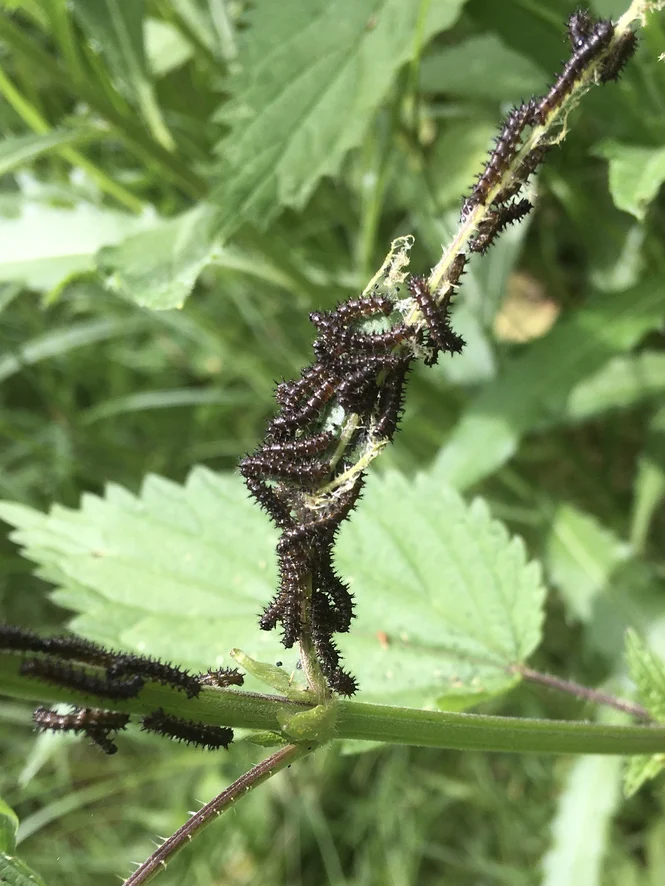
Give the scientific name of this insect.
Araschnia levana
